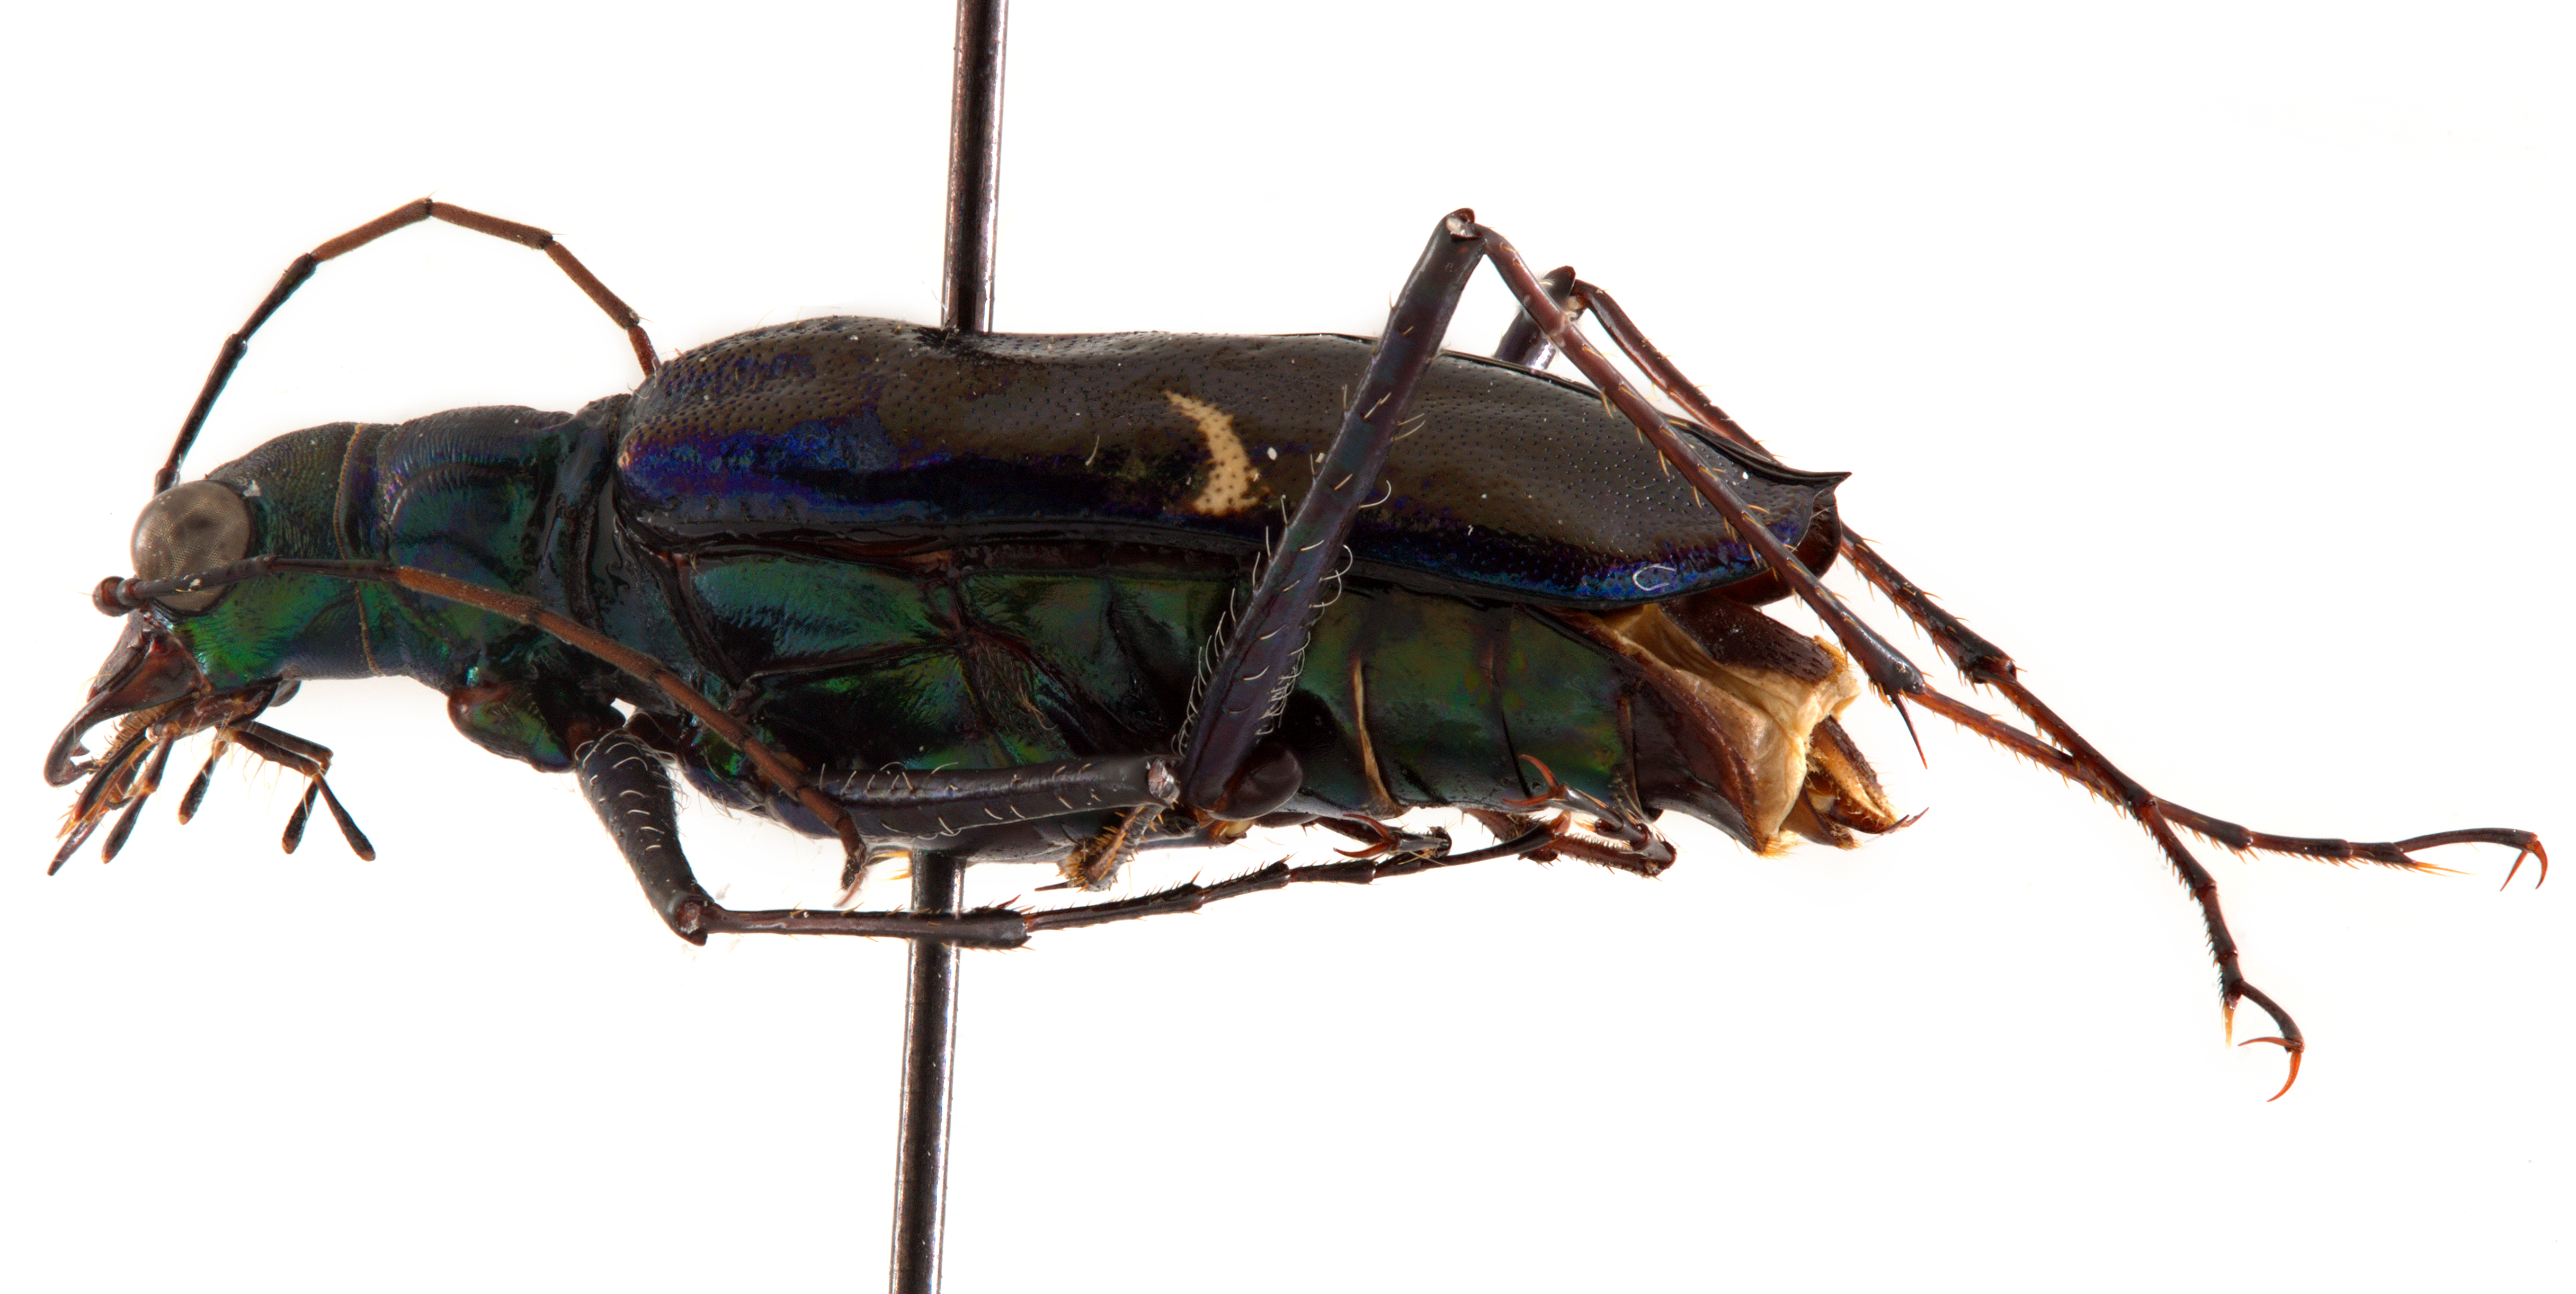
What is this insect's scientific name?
Oxygonia vuillefroyi
